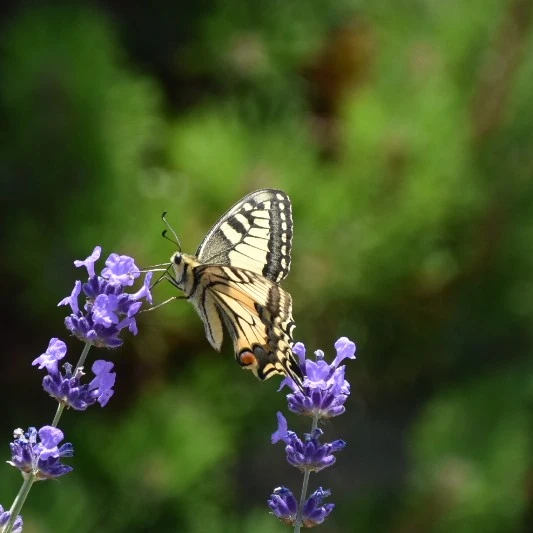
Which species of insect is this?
Papilio machaon
